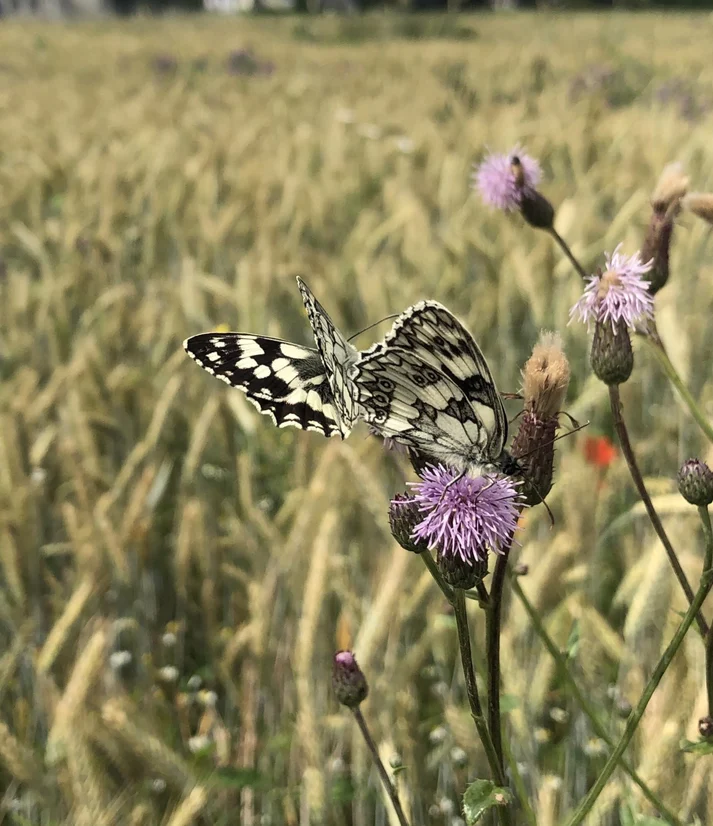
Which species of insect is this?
Melanargia galathea
